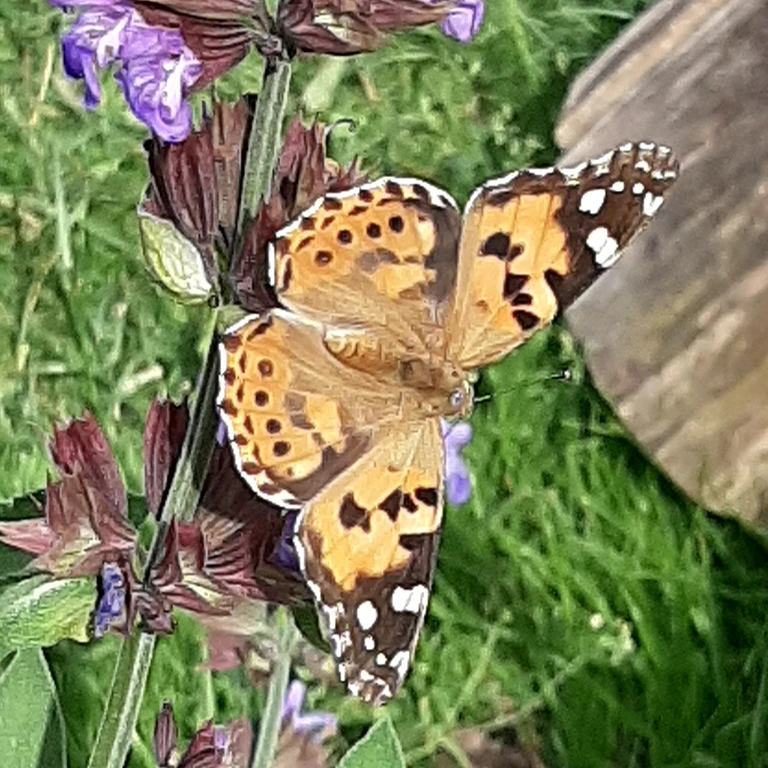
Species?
Vanessa cardui
